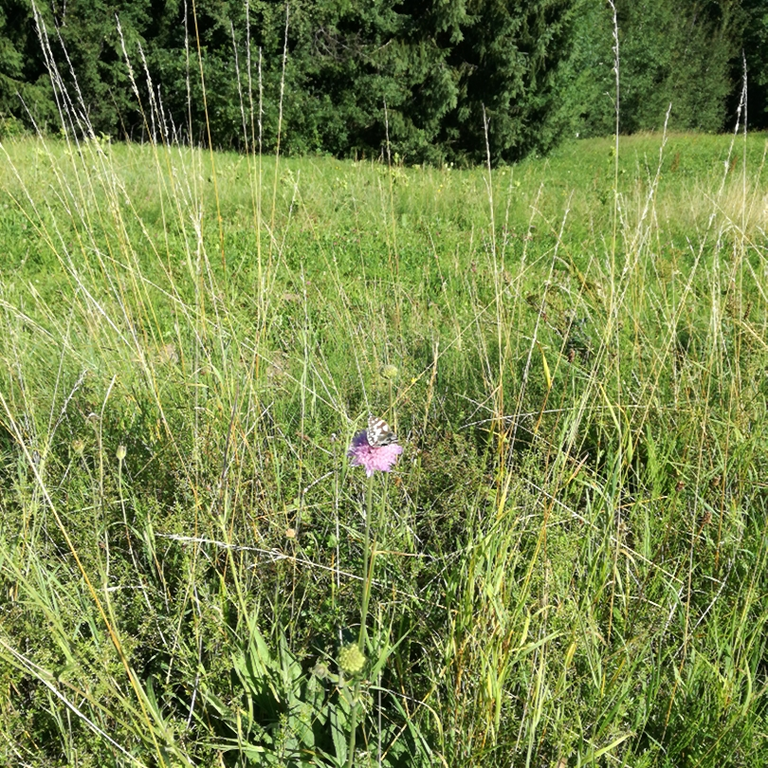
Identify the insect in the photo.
Melanargia galathea
